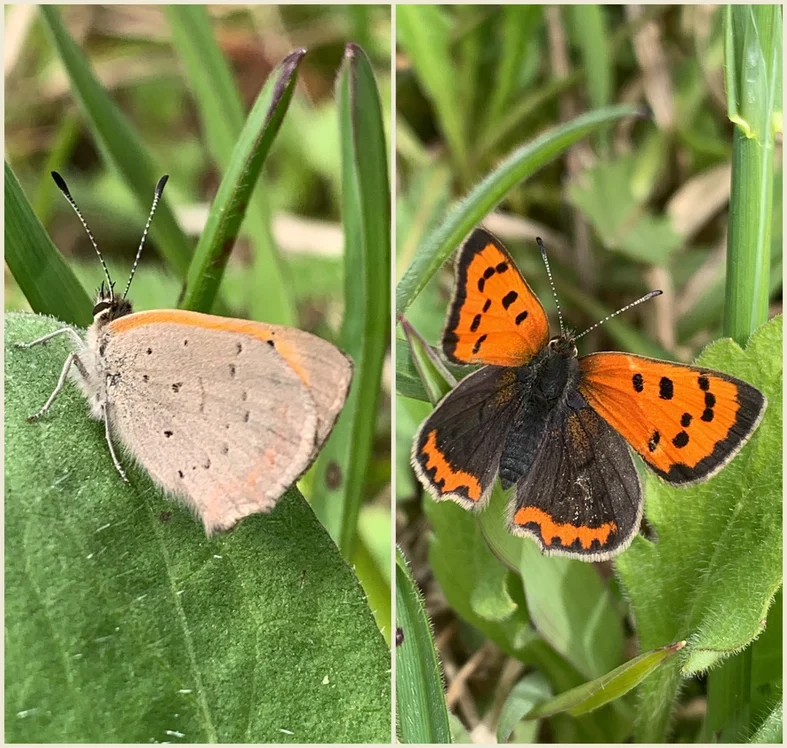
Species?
Lycaena phlaeas
